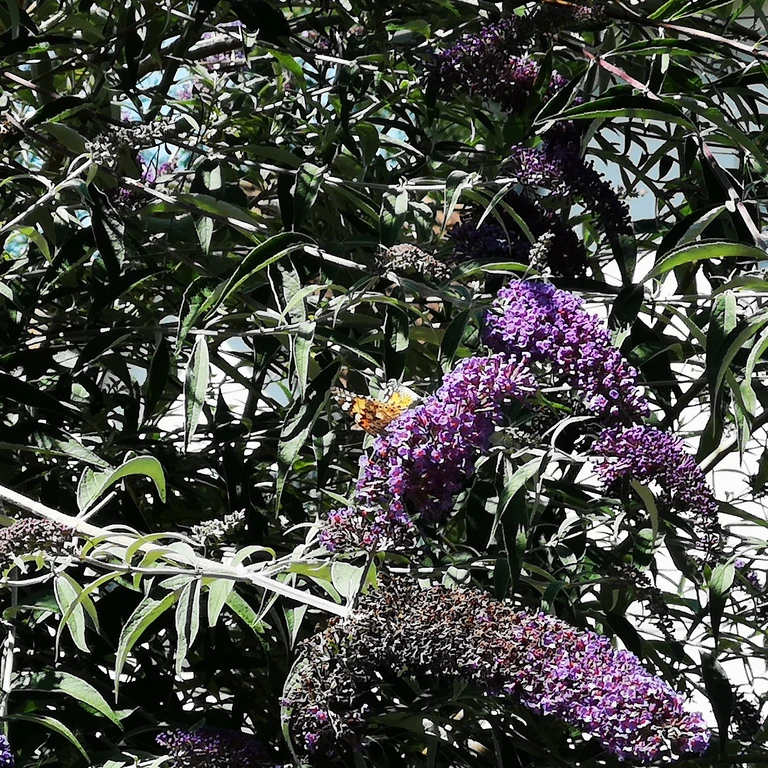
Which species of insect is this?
Vanessa cardui
